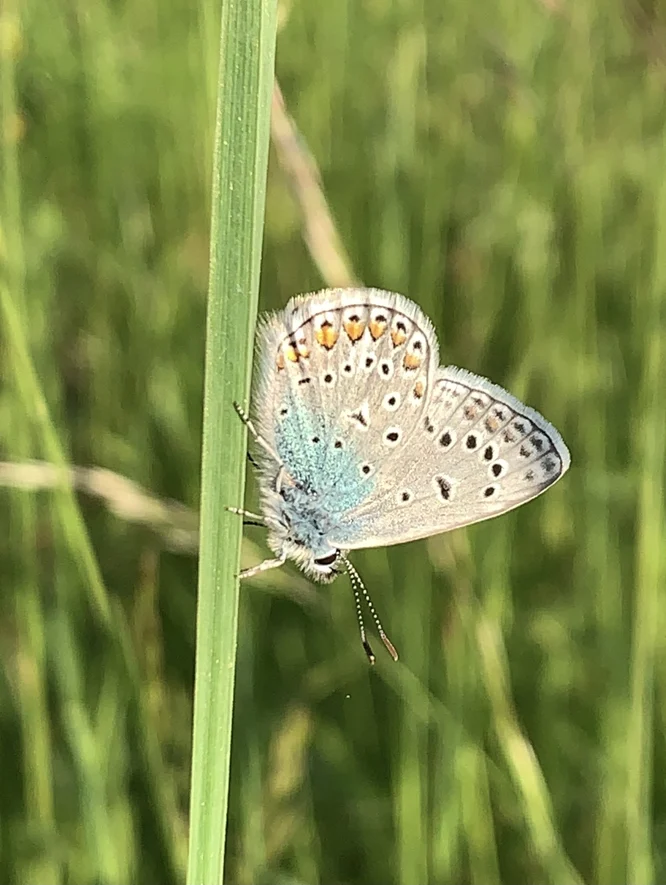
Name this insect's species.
Polyommatus icarus
